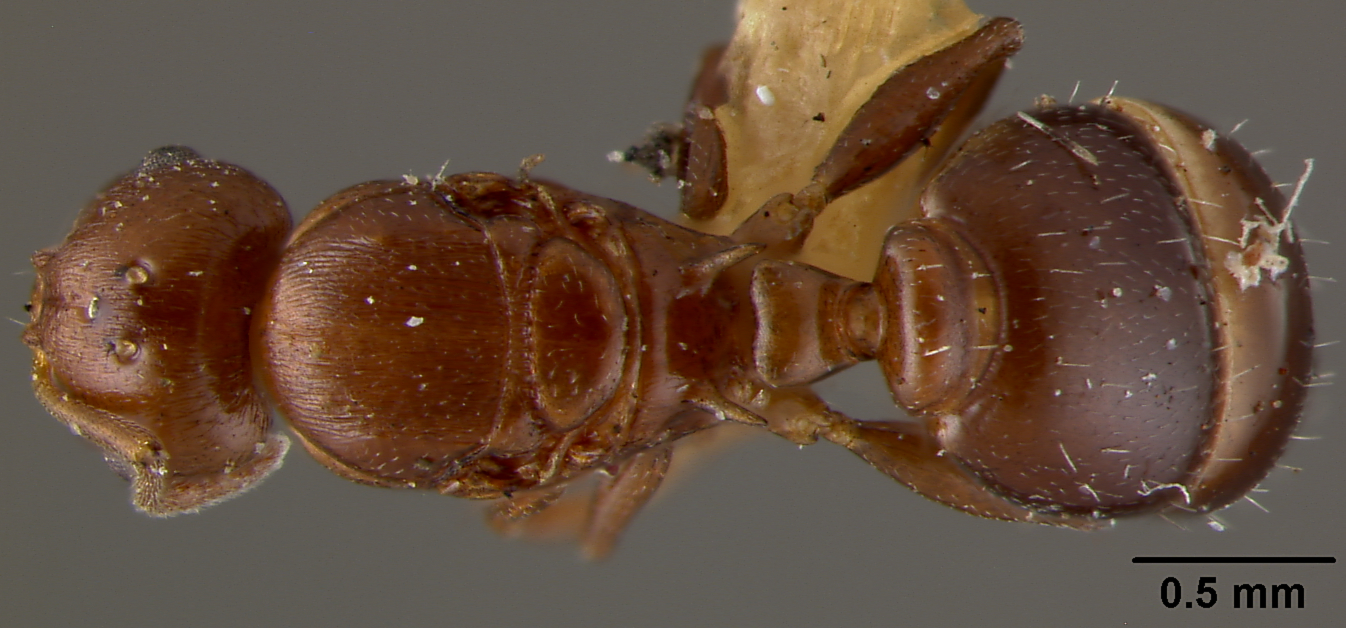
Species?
Macromischa schwarzi
